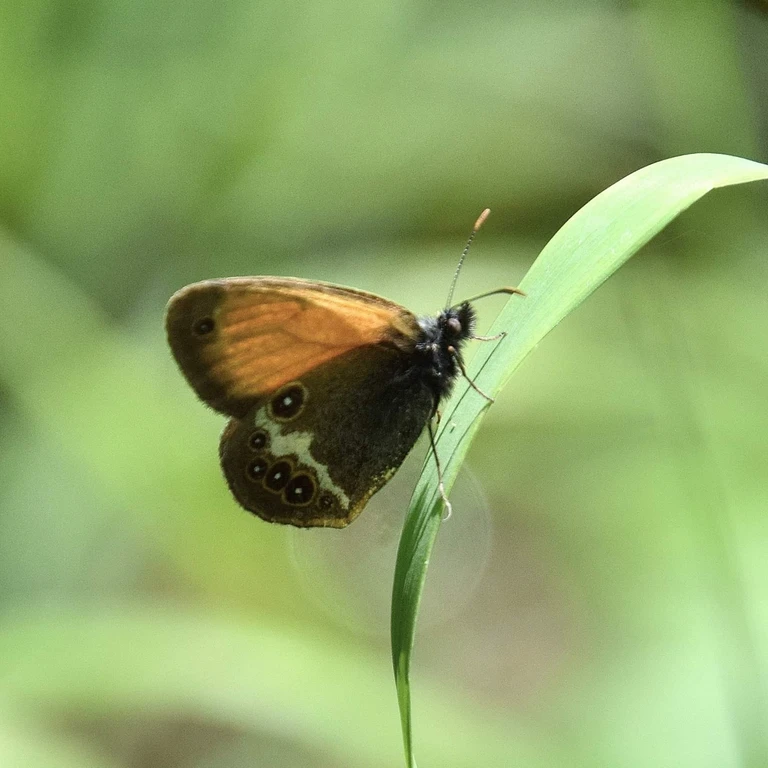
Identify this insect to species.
Coenonympha arcania
